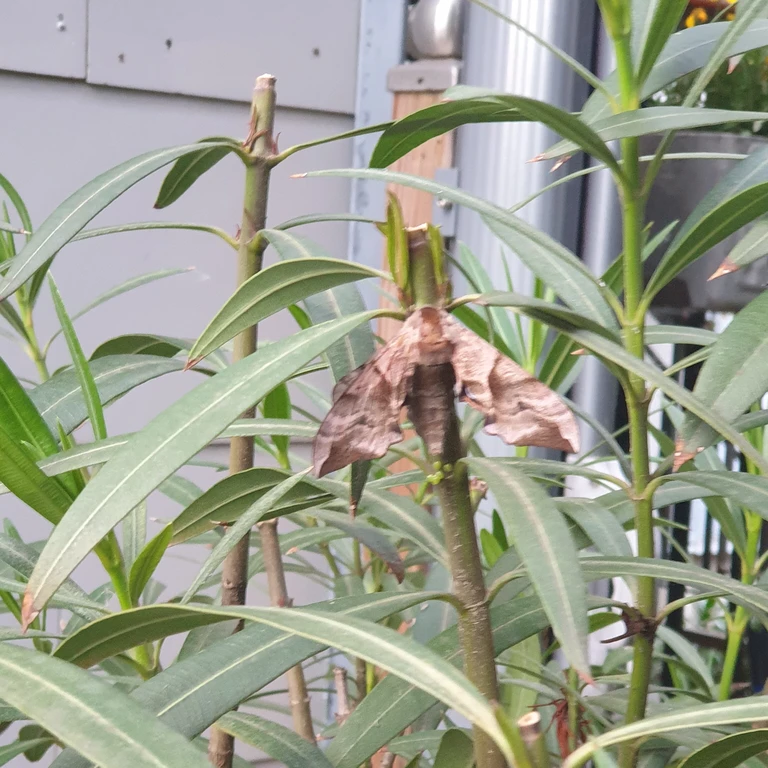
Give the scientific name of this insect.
Smerinthus ocellata
